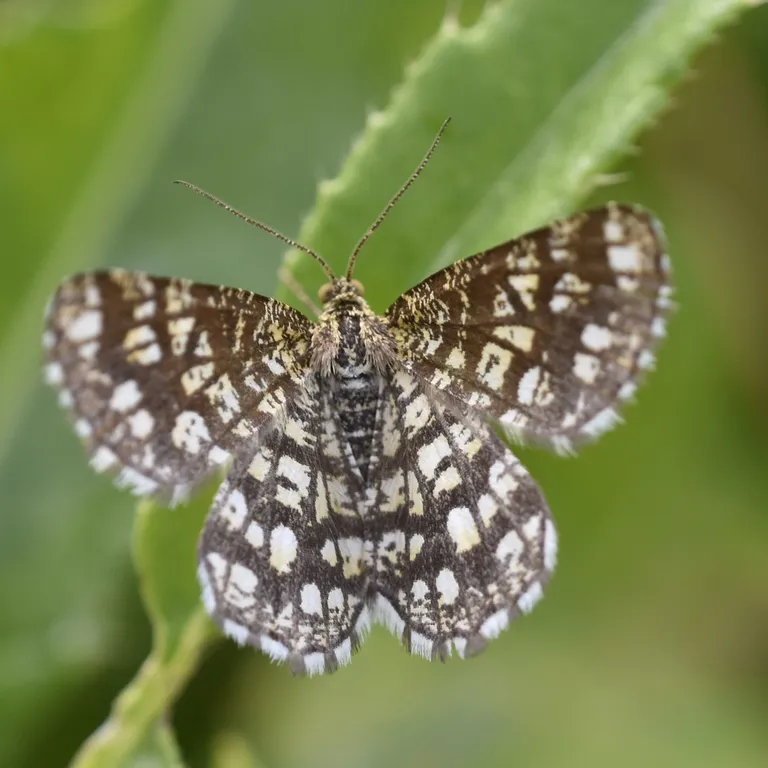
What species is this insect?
Chiasmia clathrata
